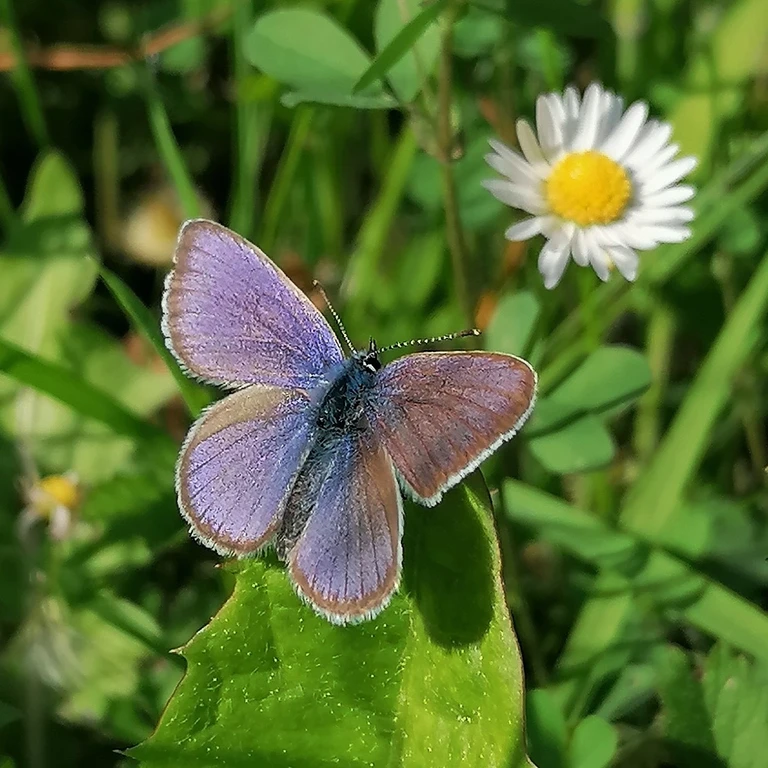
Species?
Cyaniris semiargus
